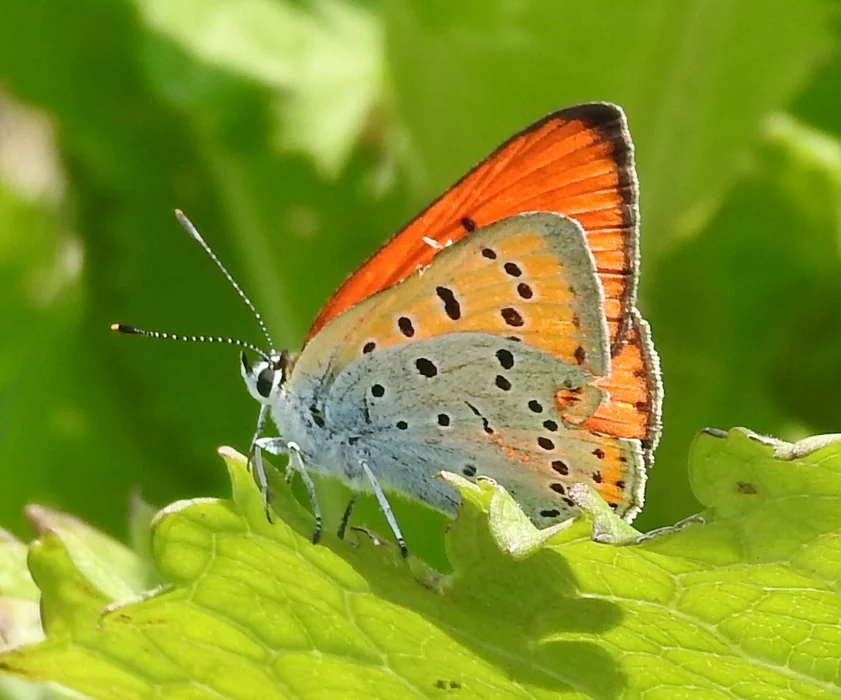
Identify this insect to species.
Lycaena dispar
